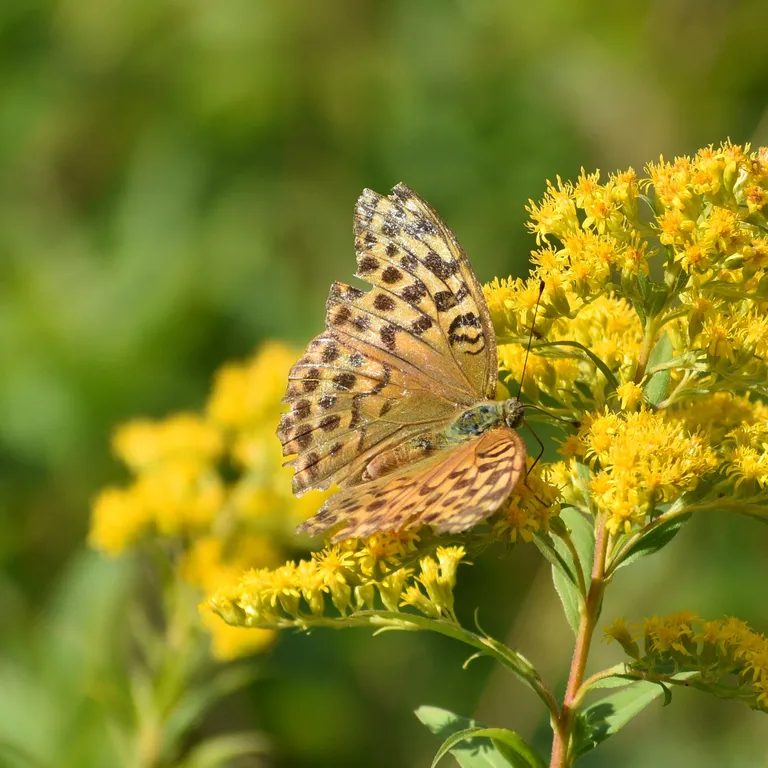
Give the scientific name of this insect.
Argynnis paphia
